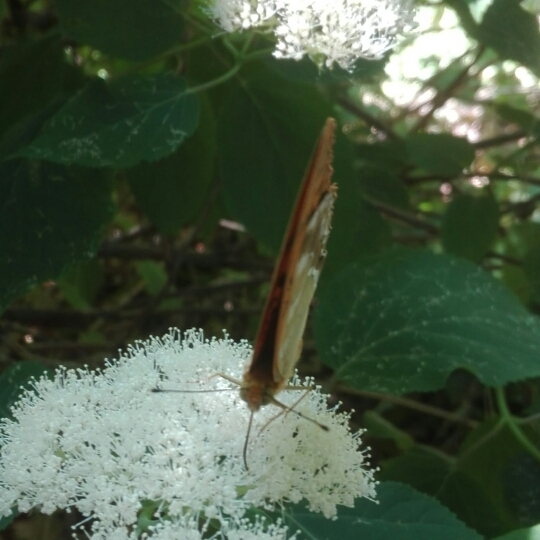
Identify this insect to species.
Argynnis paphia
